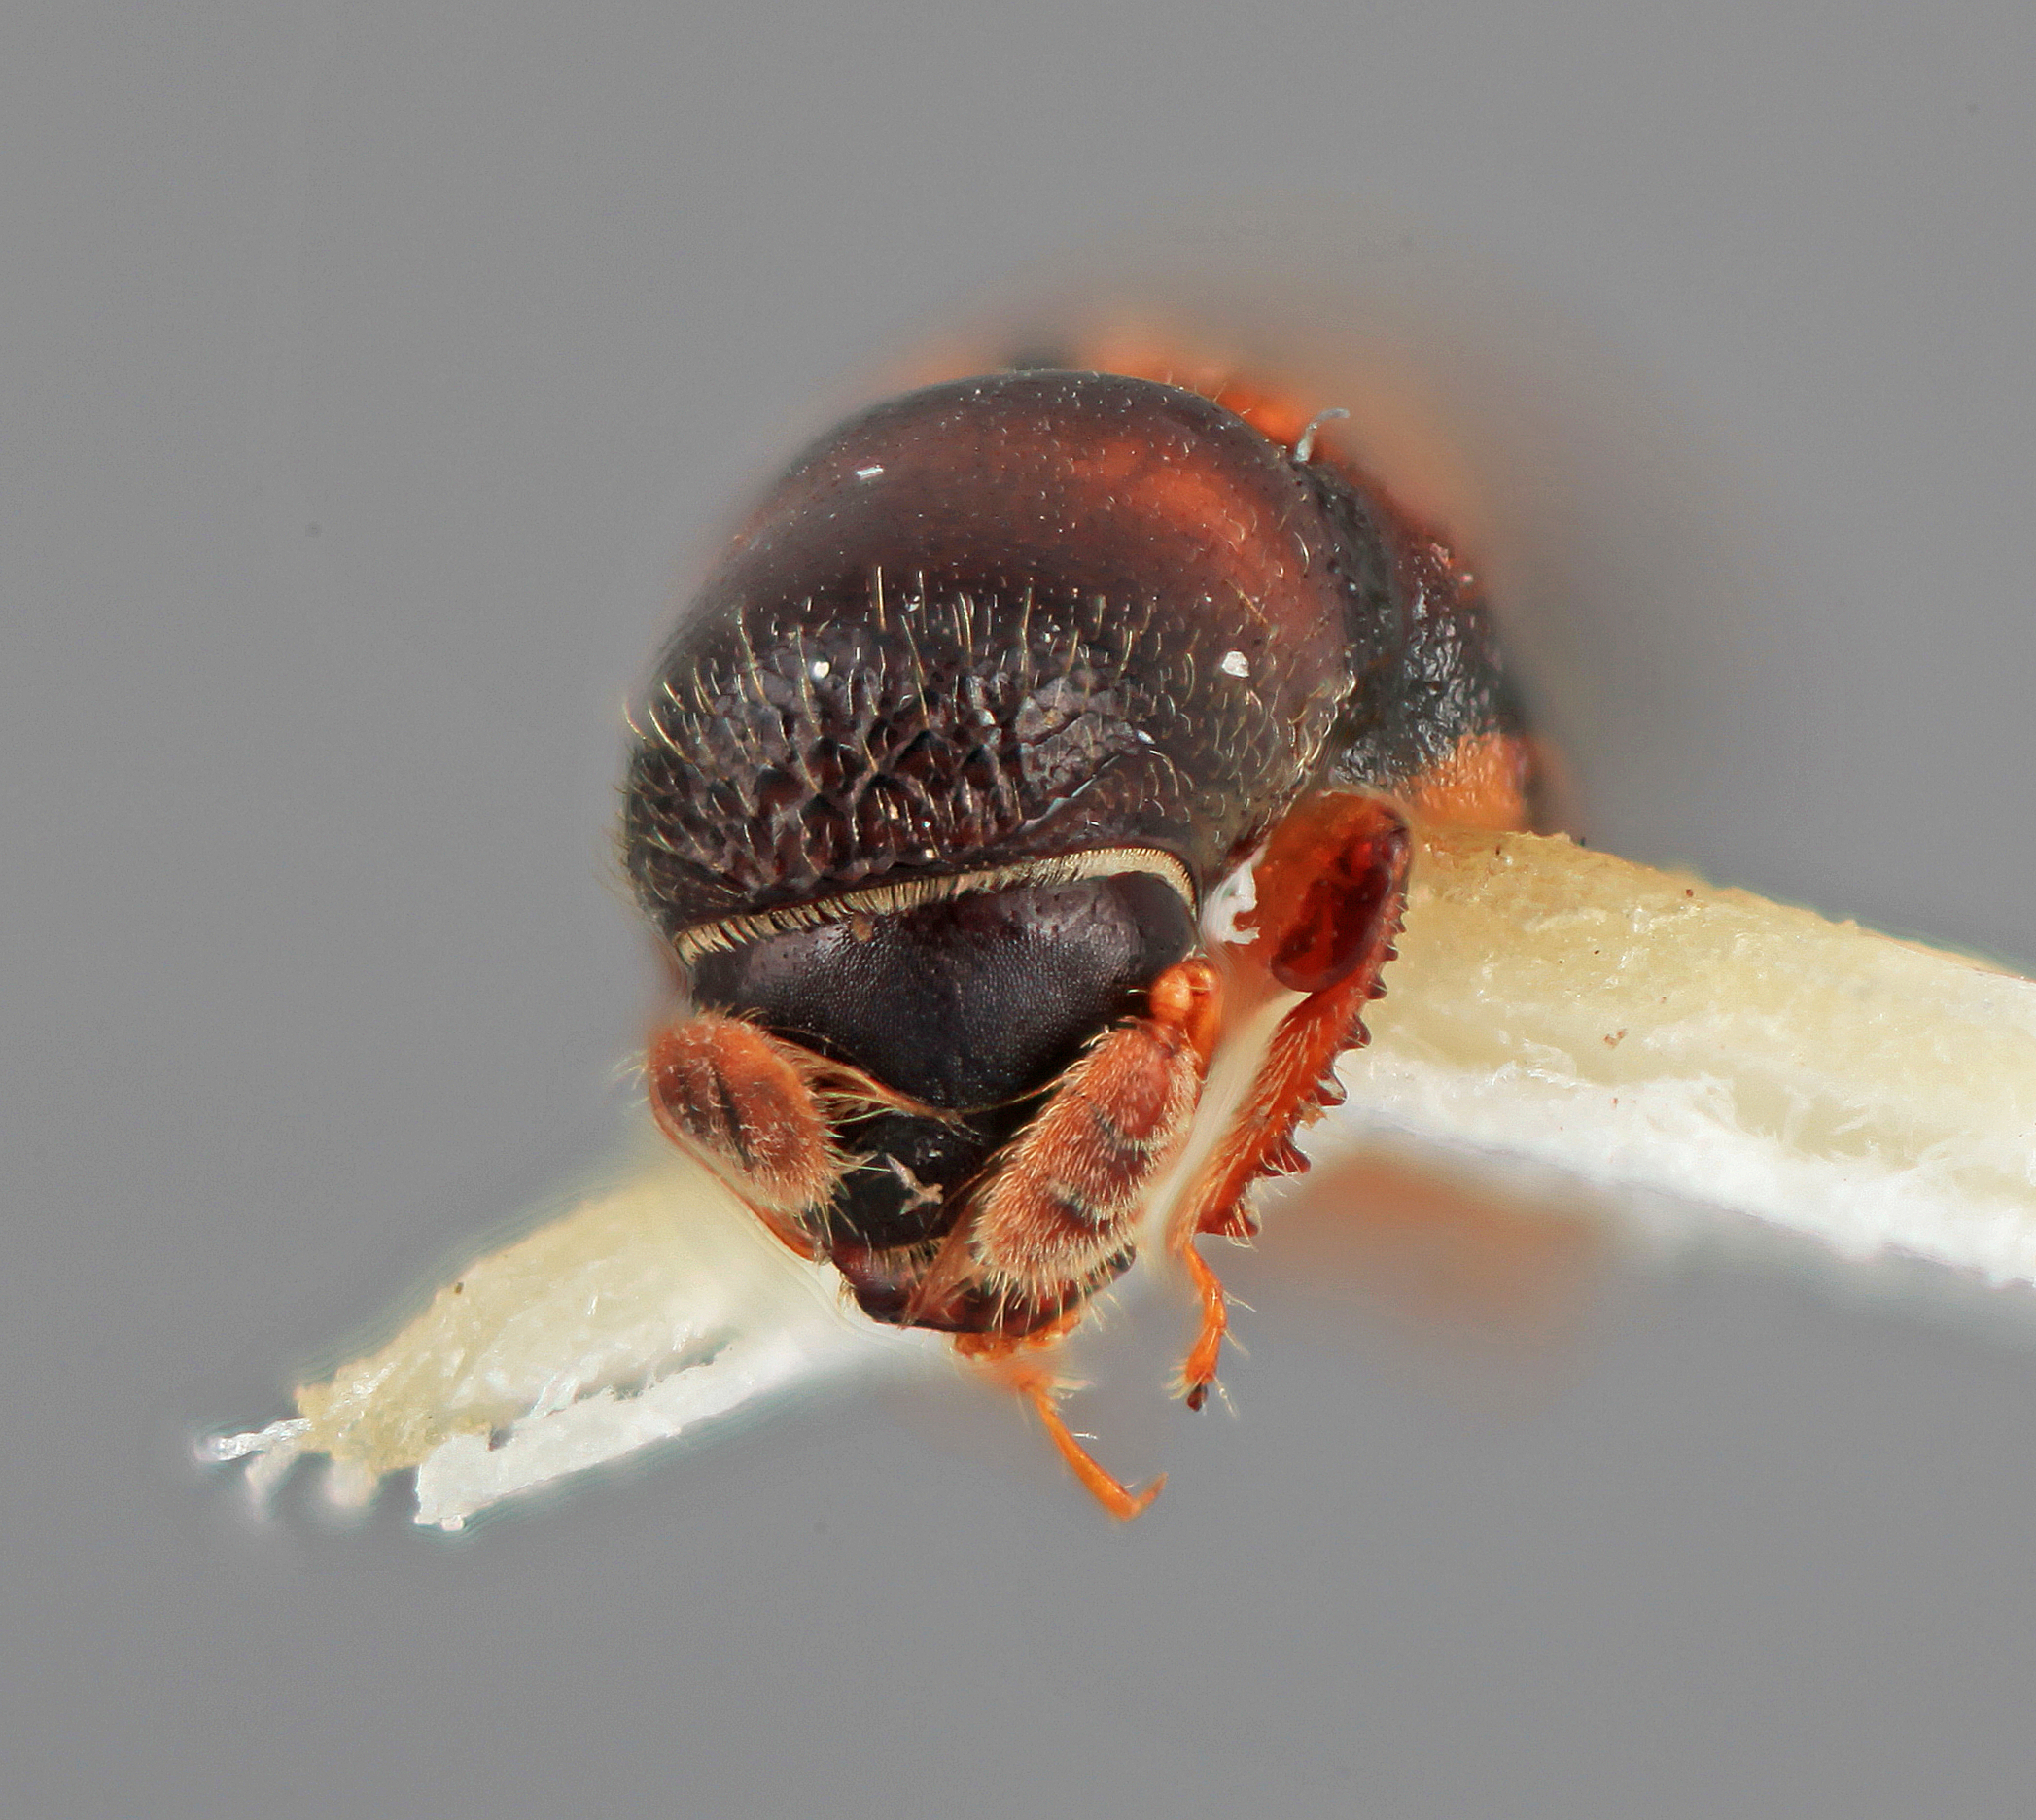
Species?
Amphicranus attenuatus
